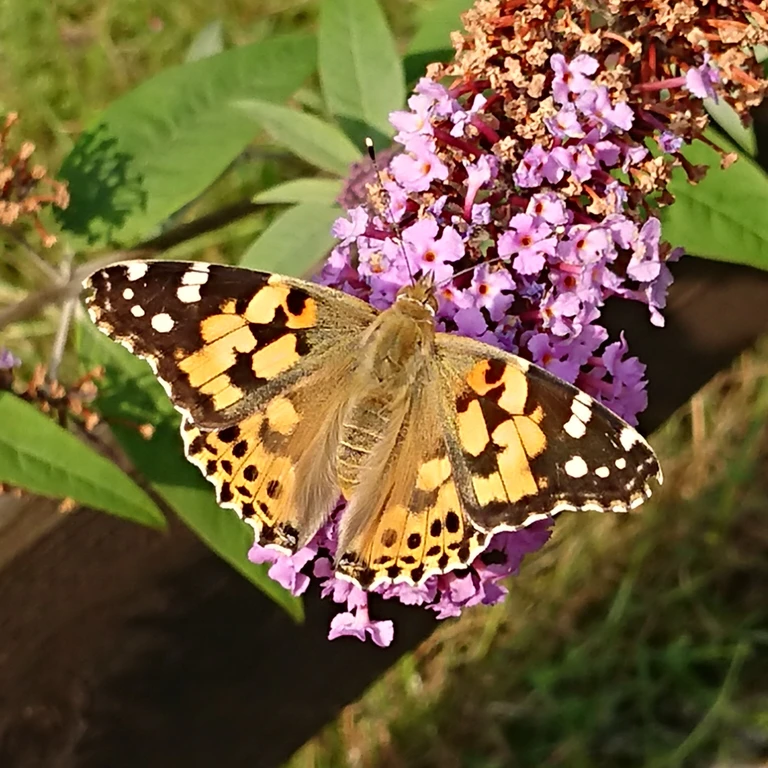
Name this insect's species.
Vanessa cardui
